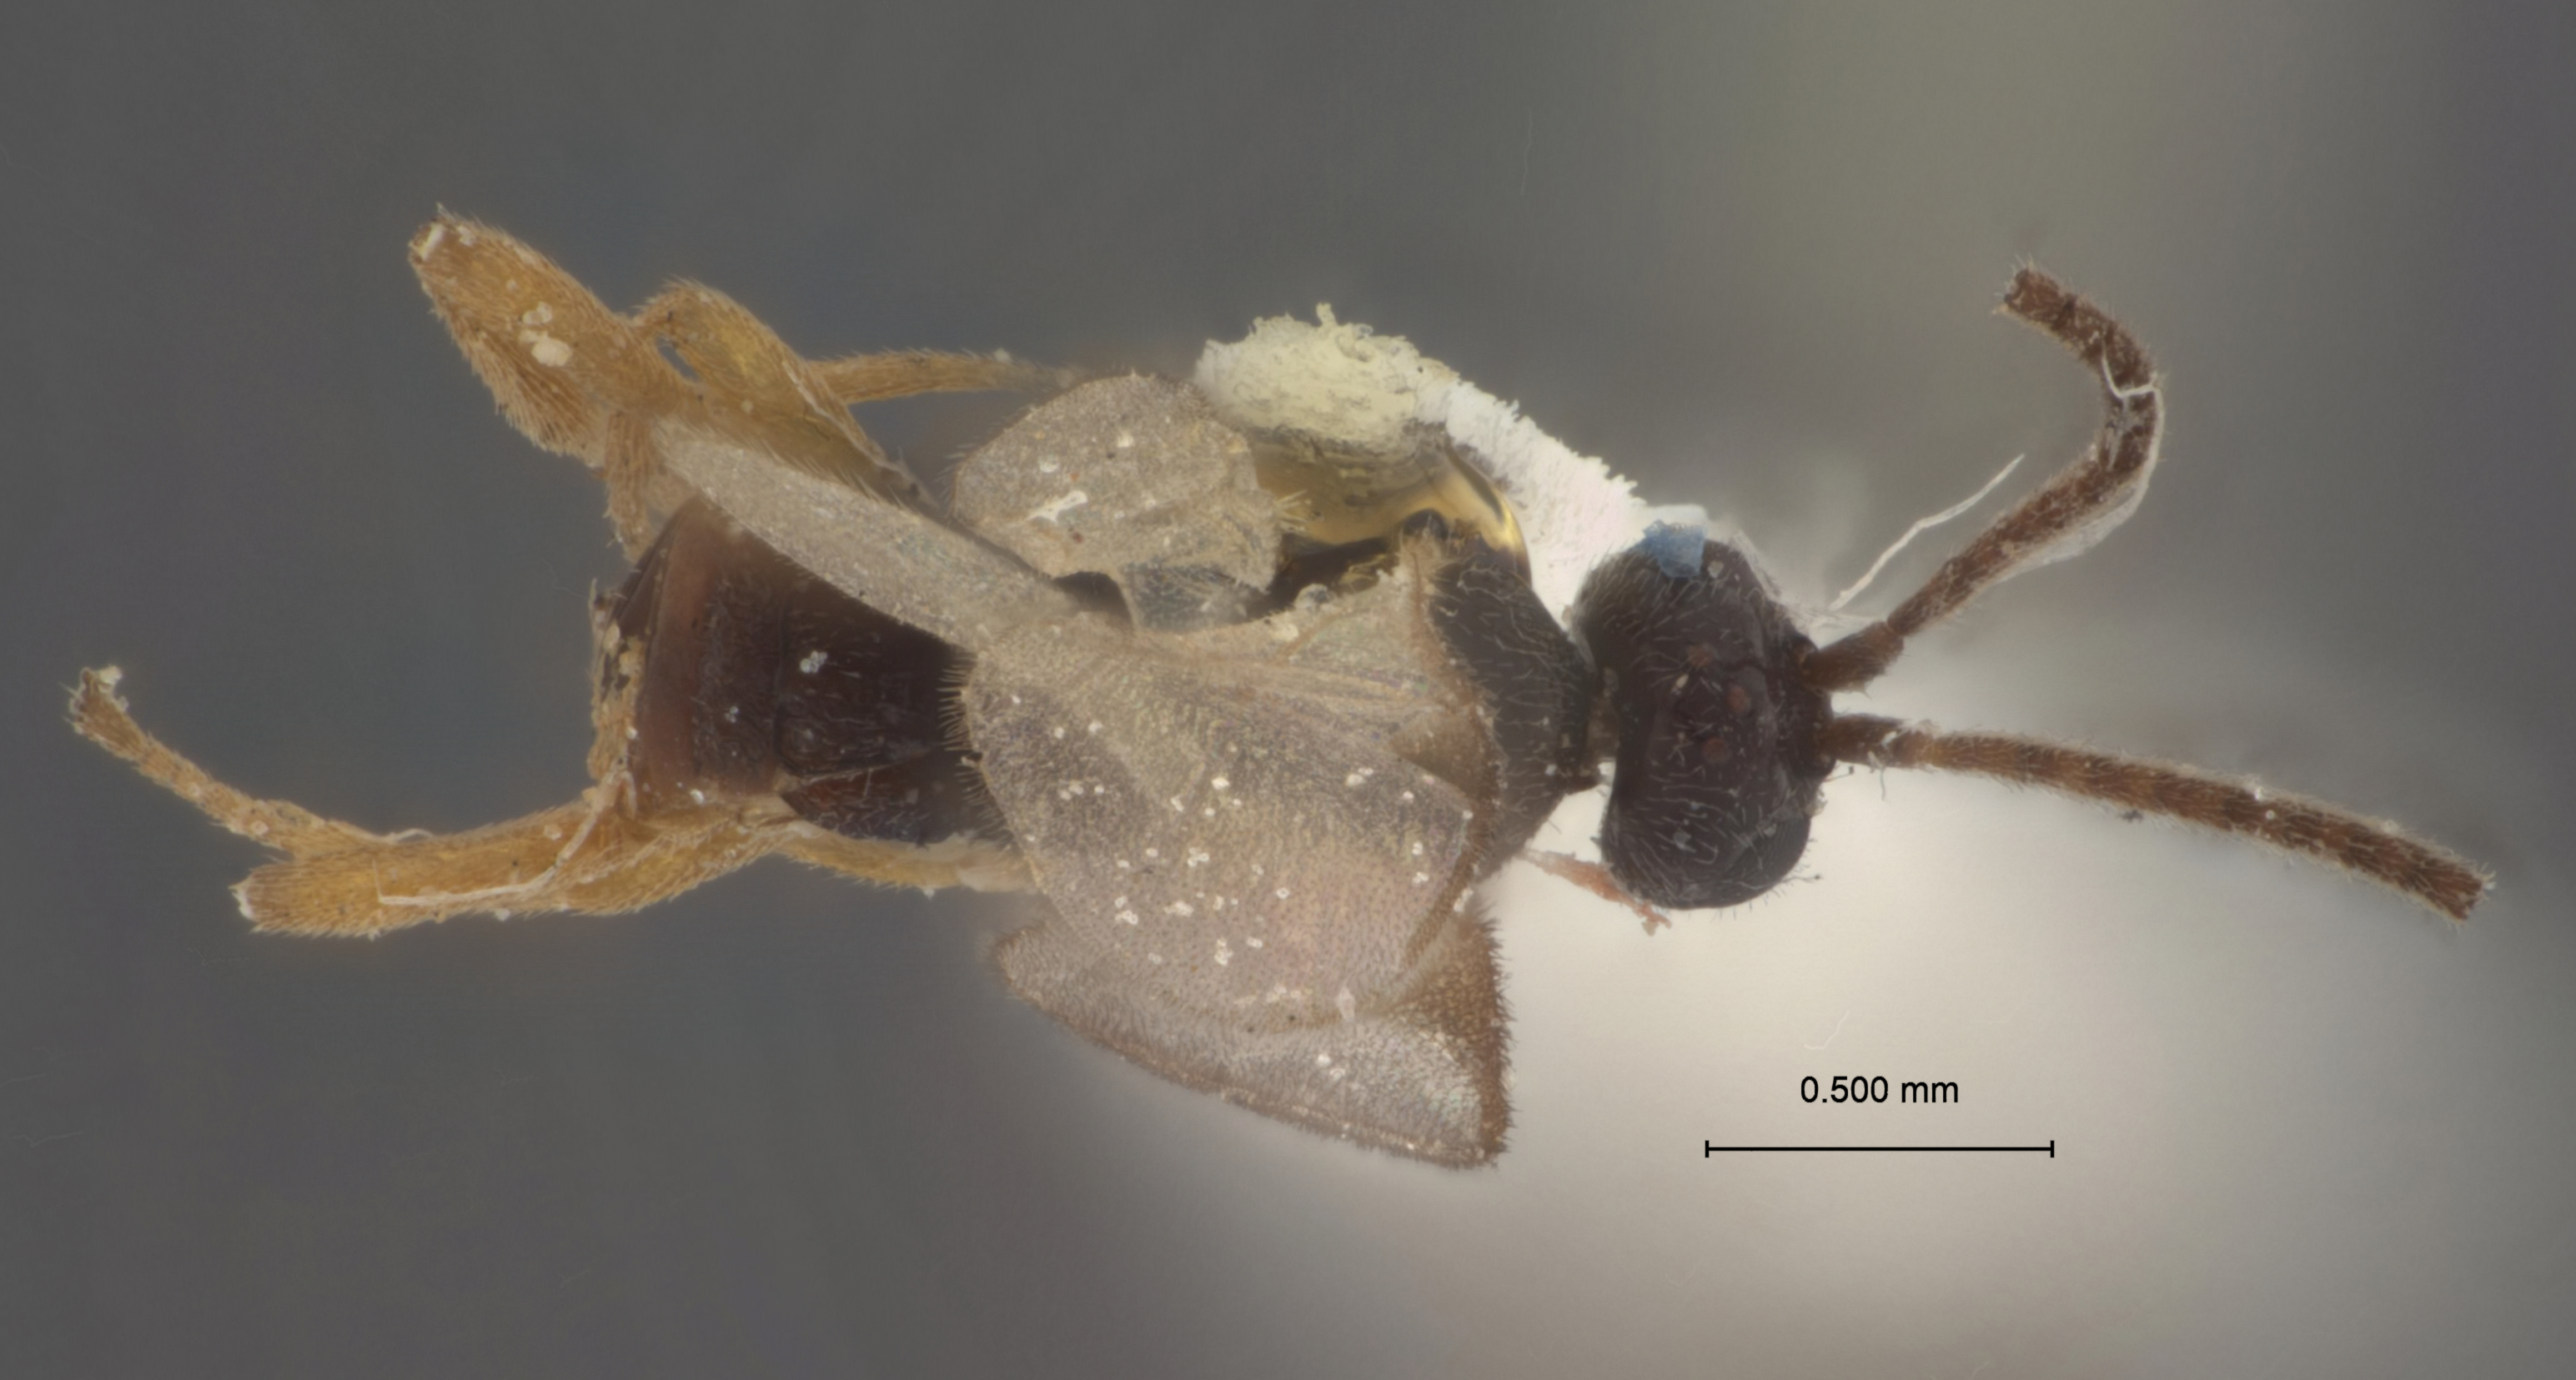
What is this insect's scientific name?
Apanteles chilocida
